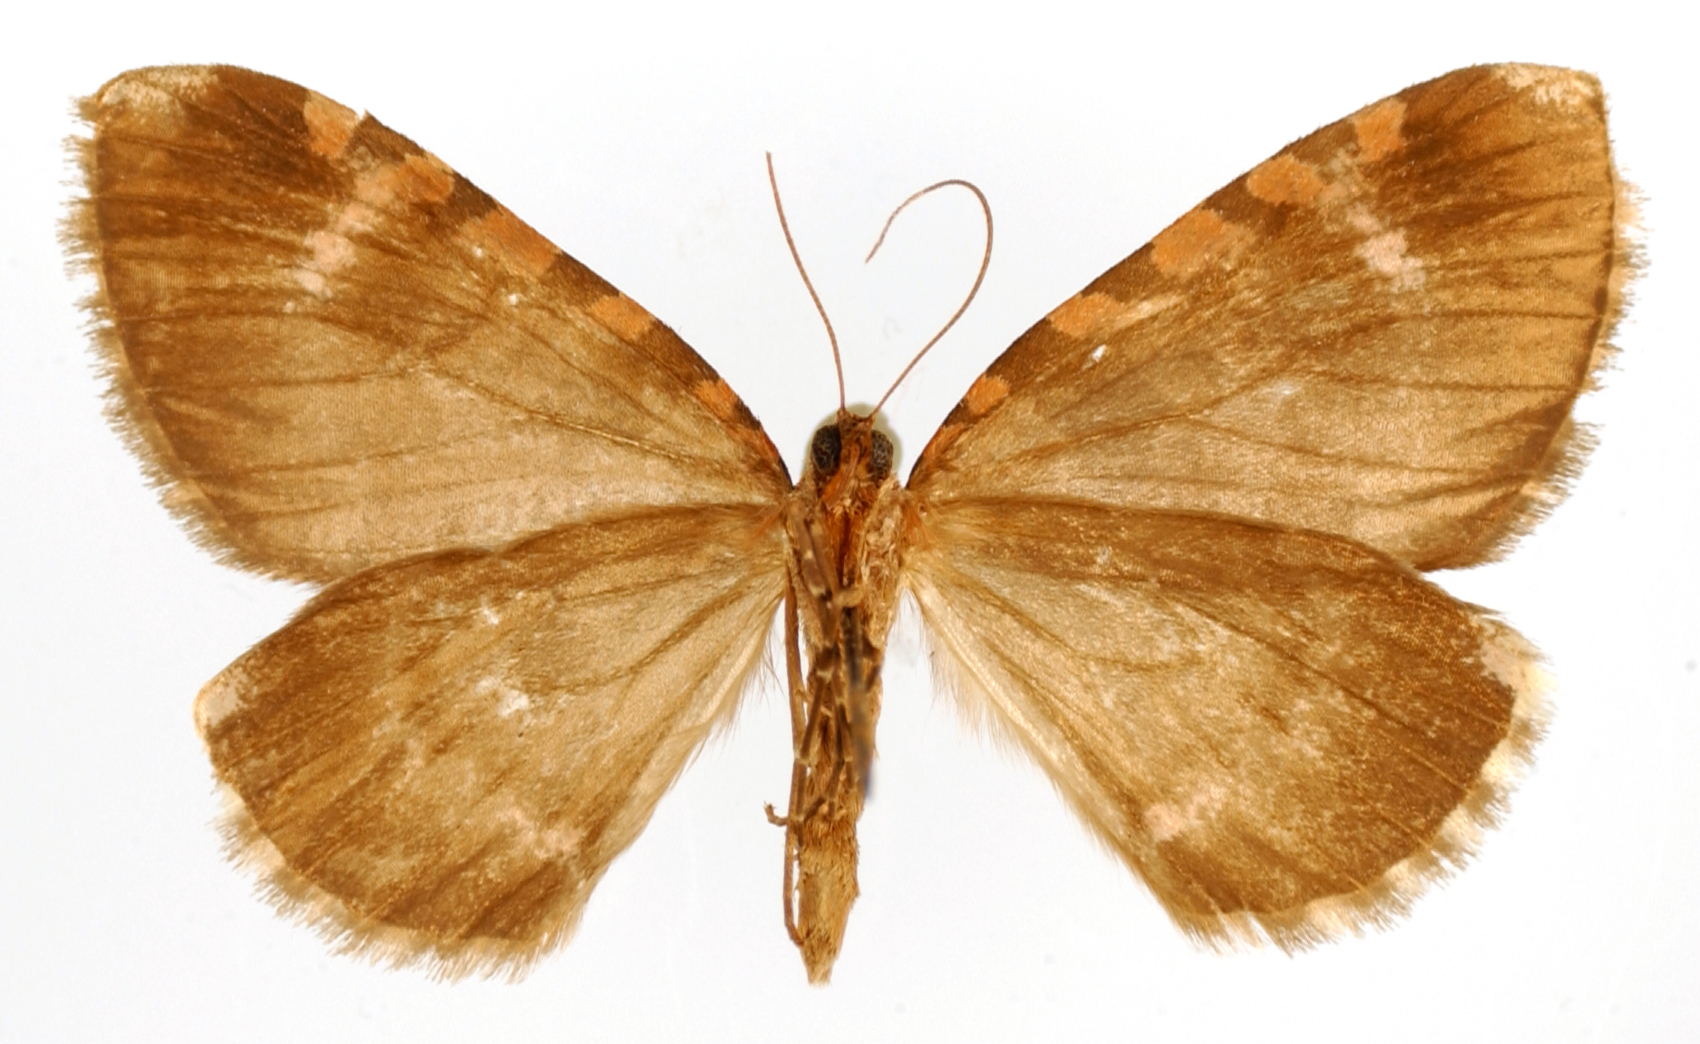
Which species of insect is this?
Hydriomena violascens
